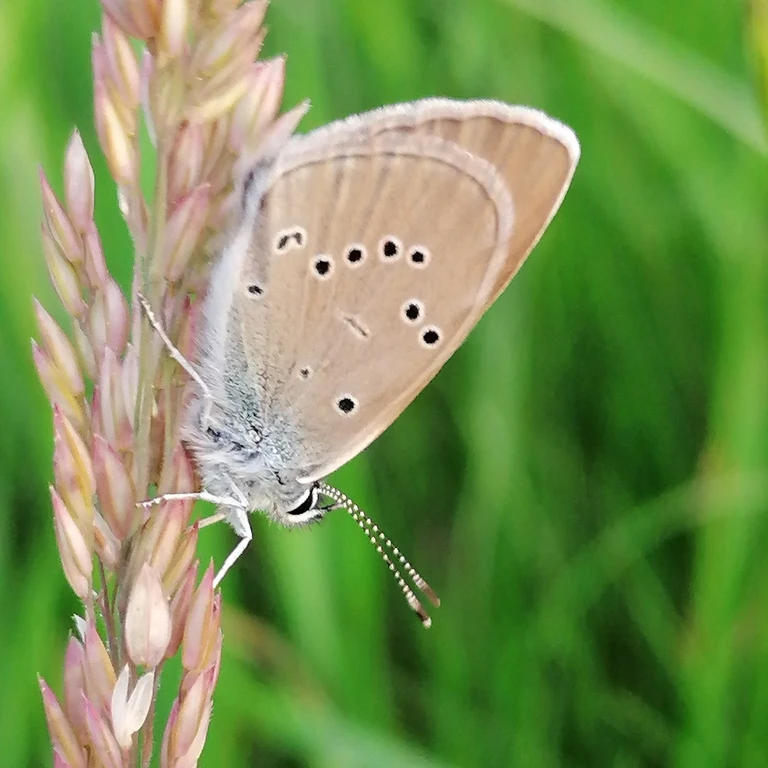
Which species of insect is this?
Cyaniris semiargus
